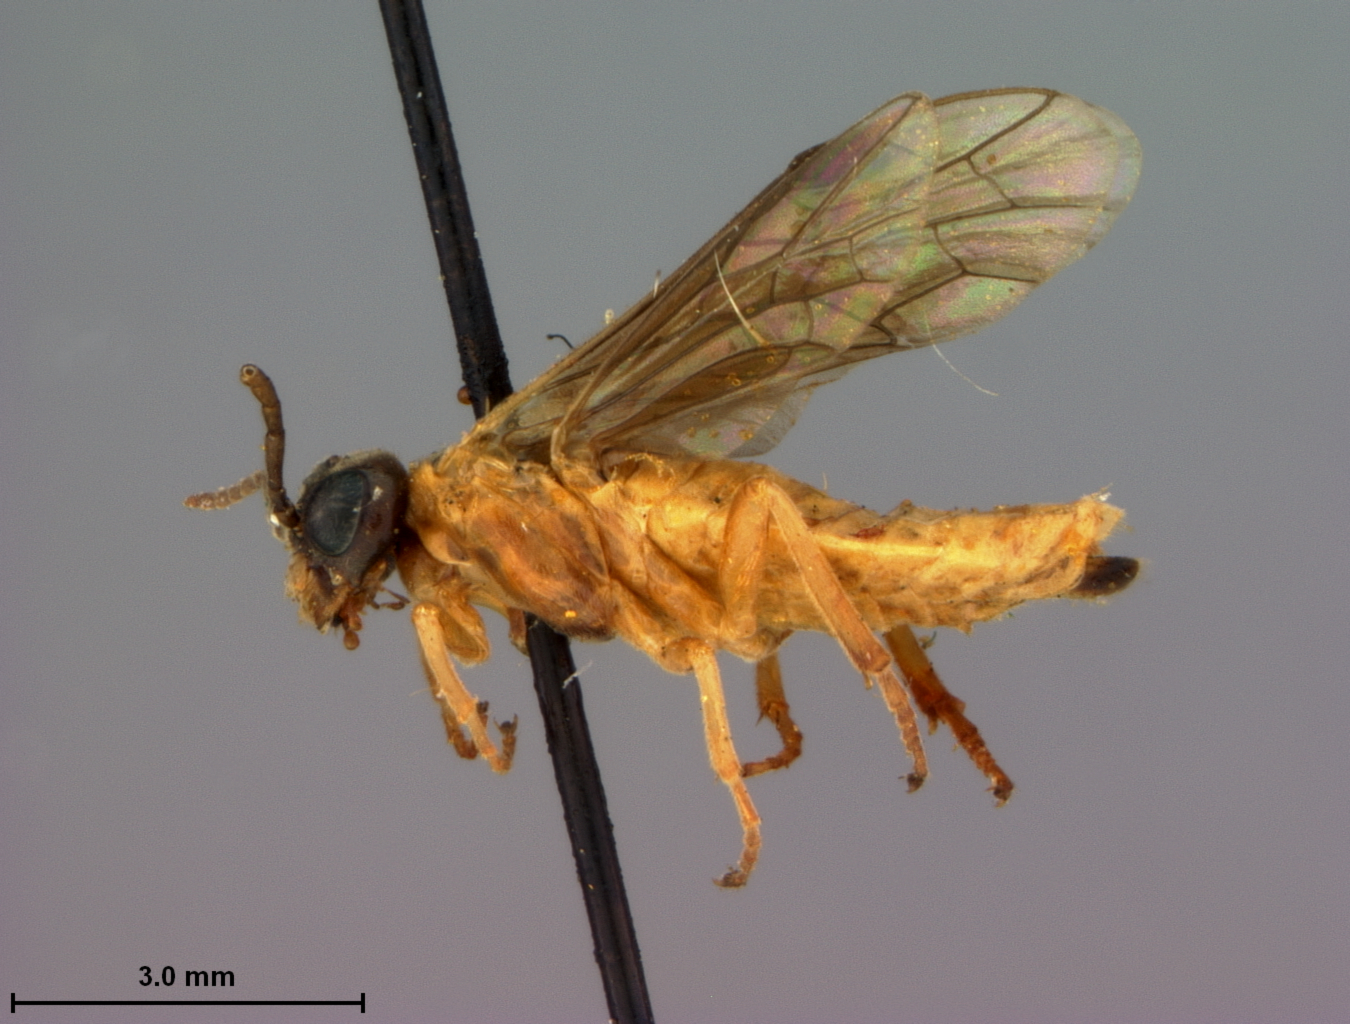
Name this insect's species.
Monostegia nearctica
